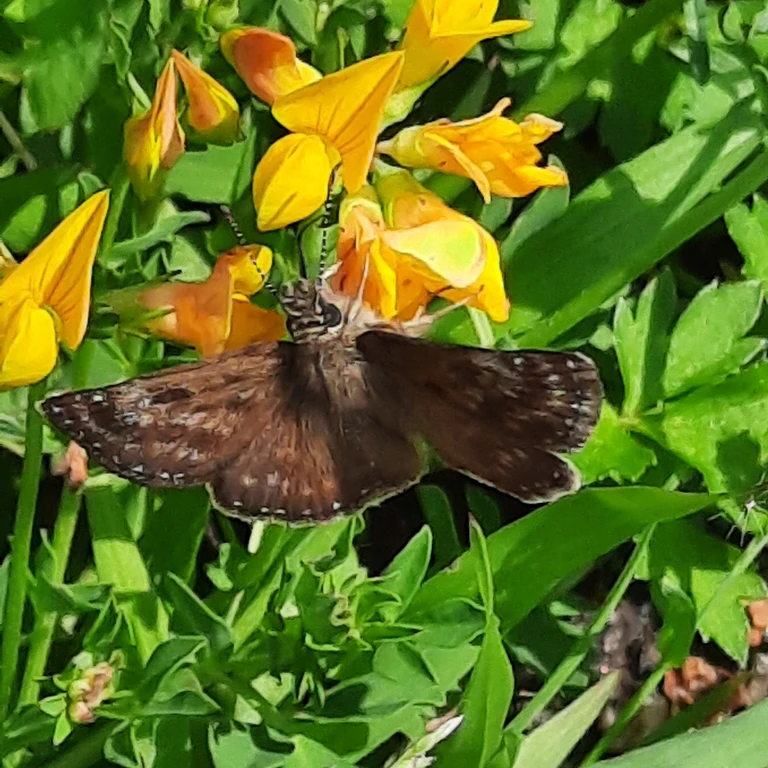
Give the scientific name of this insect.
Erynnis tages
